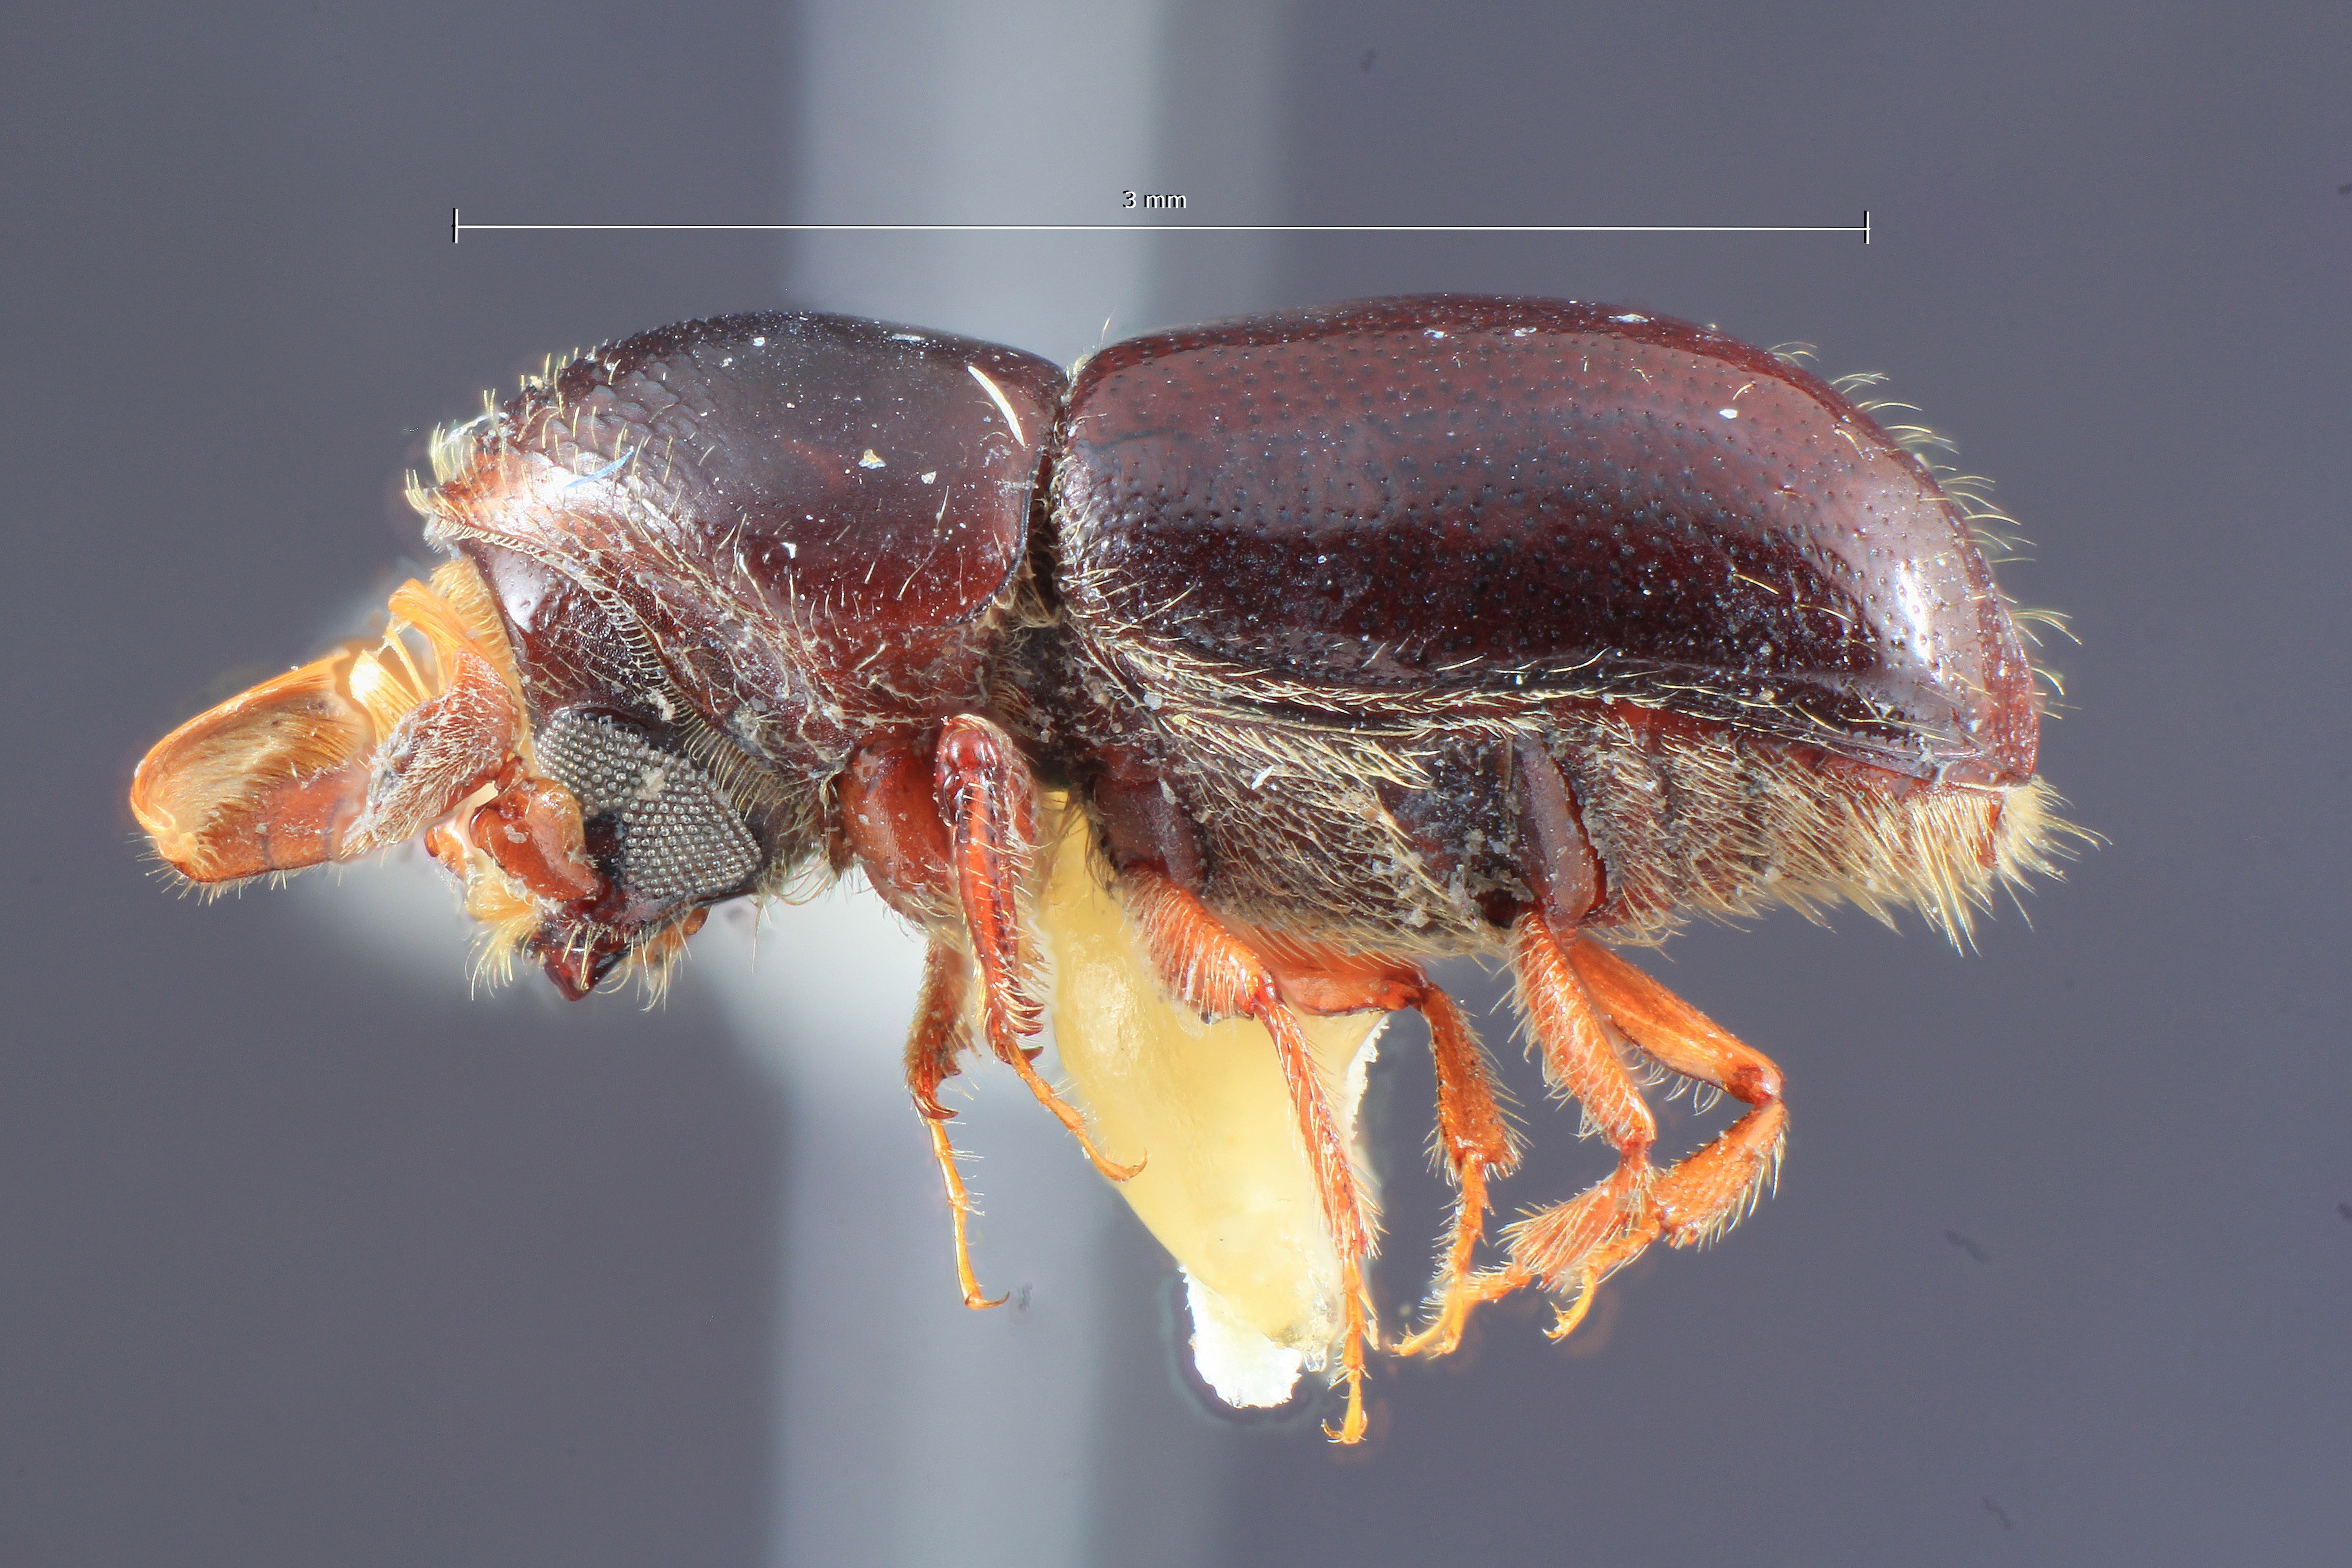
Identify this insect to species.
Corthylus comatus
